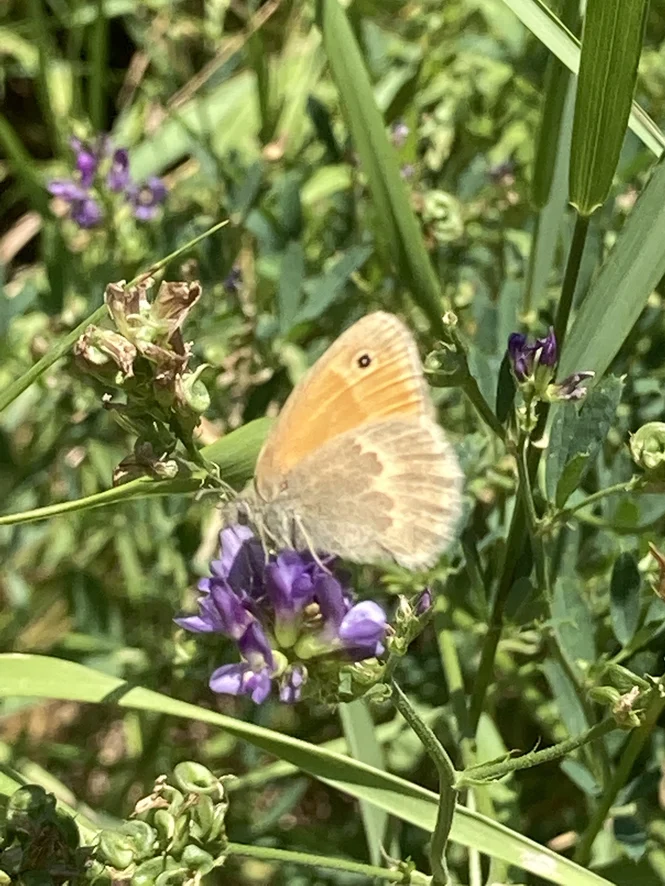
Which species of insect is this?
Coenonympha pamphilus
